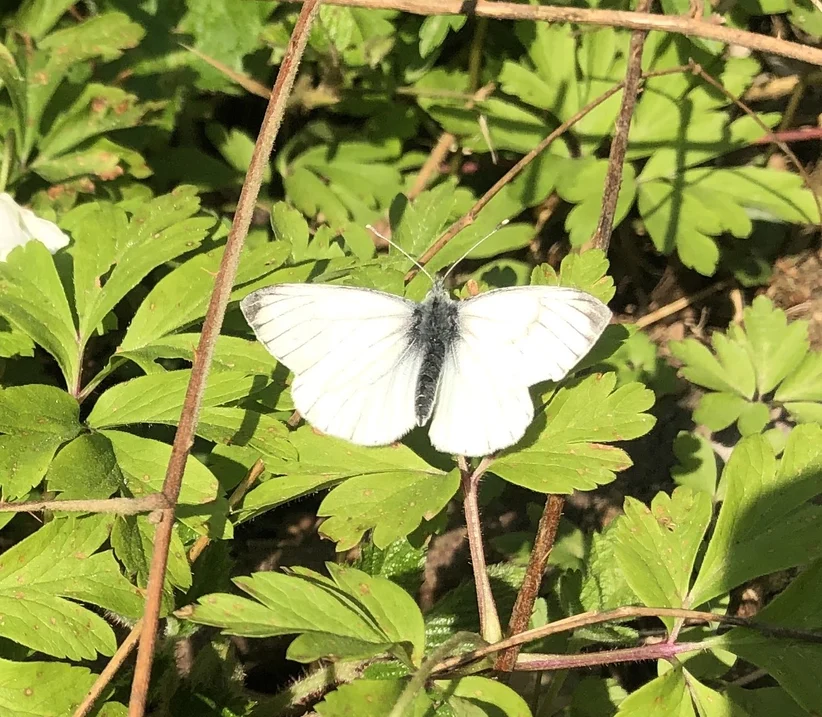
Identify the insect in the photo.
Pieris napi
